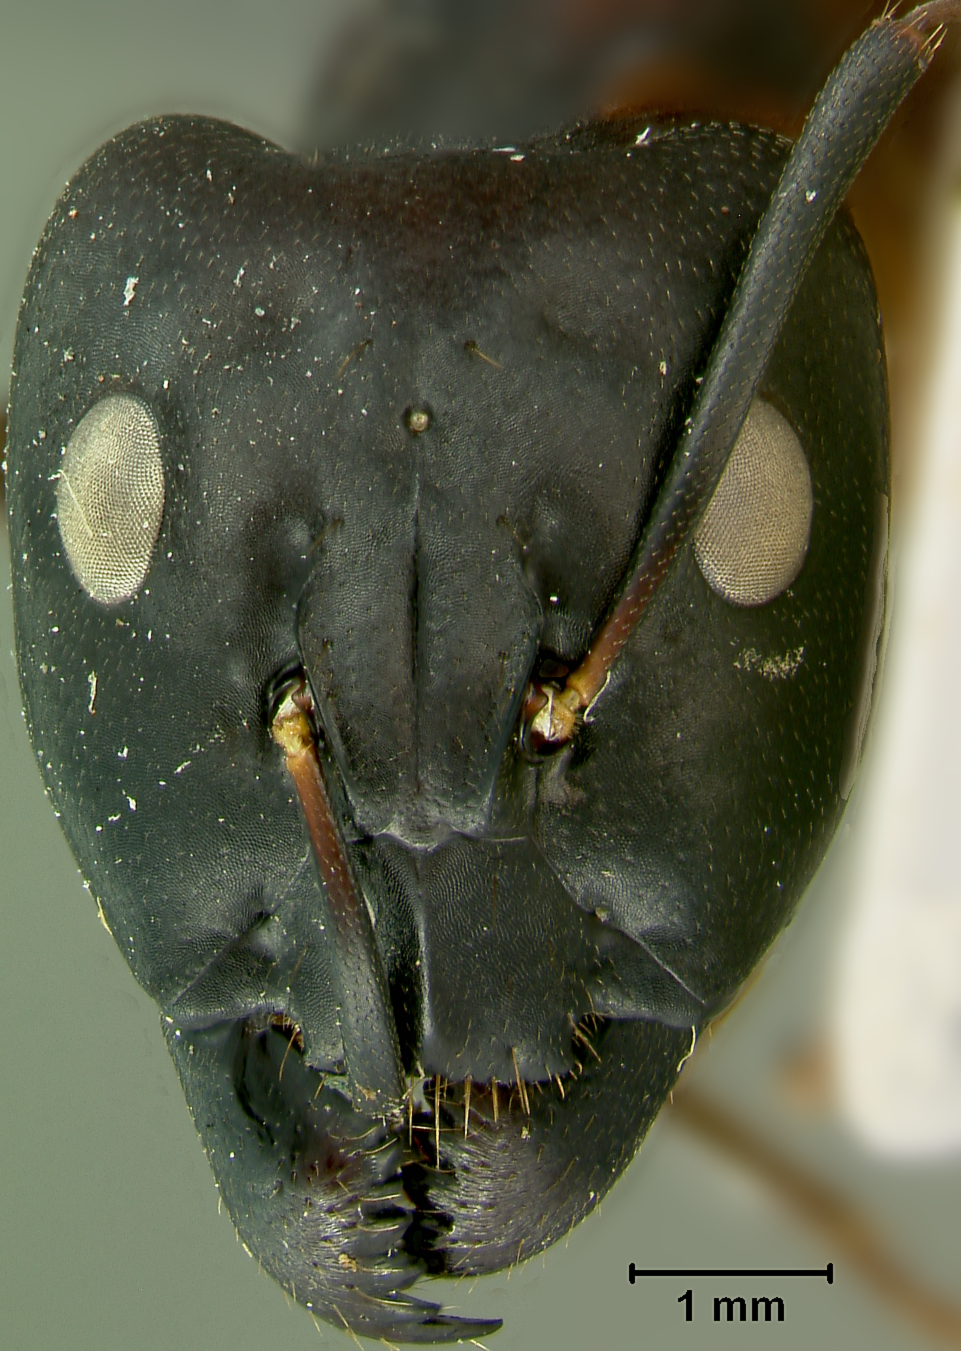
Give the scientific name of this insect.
Camponotus foleyi
